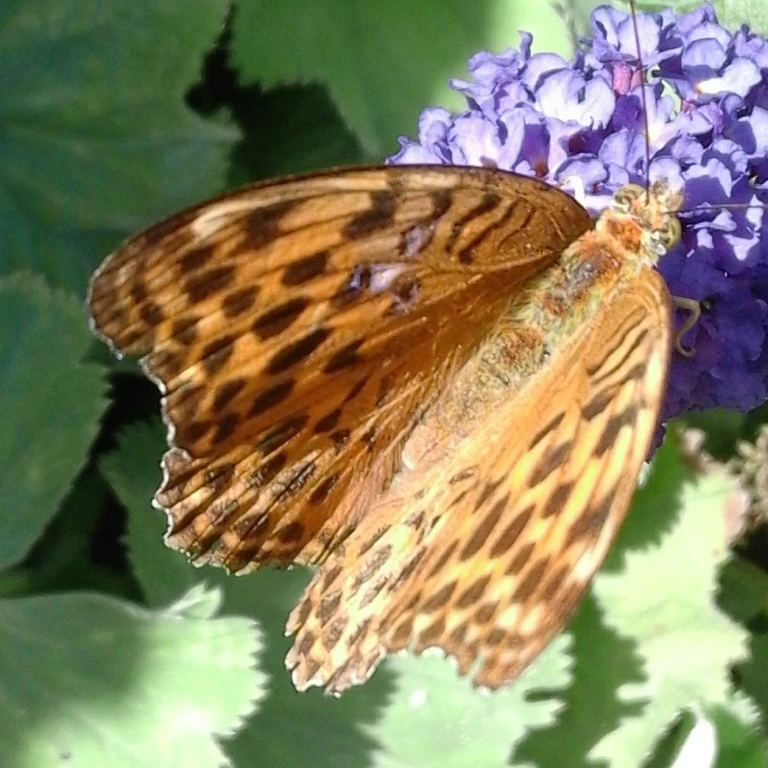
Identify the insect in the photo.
Argynnis paphia
